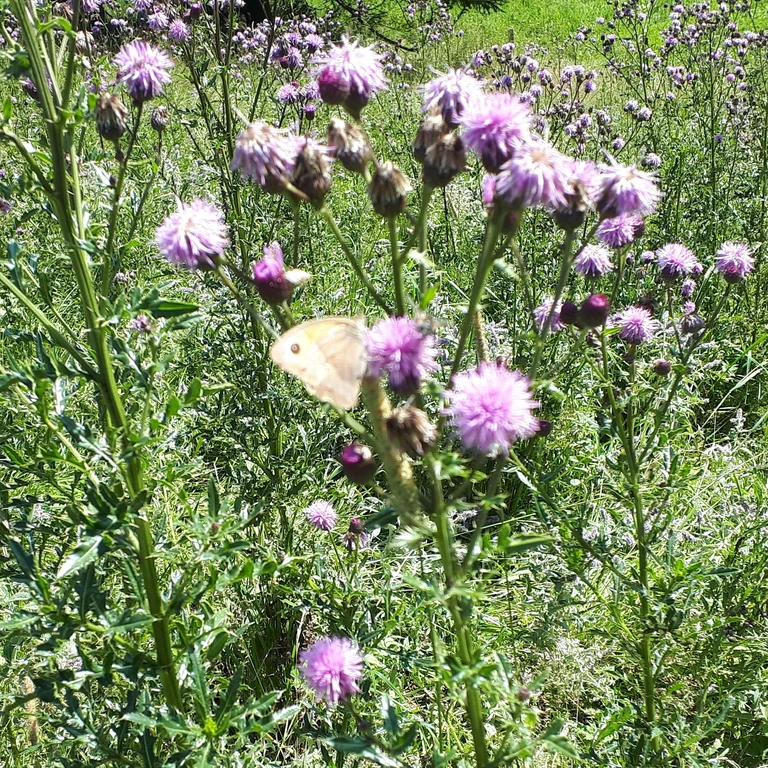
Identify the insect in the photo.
Maniola jurtina
